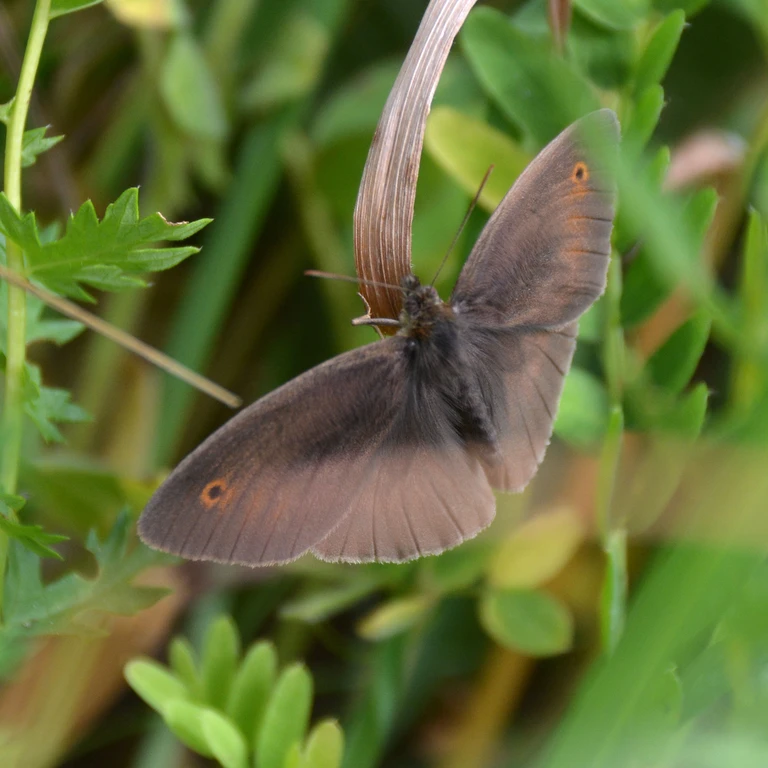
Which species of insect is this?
Maniola jurtina
